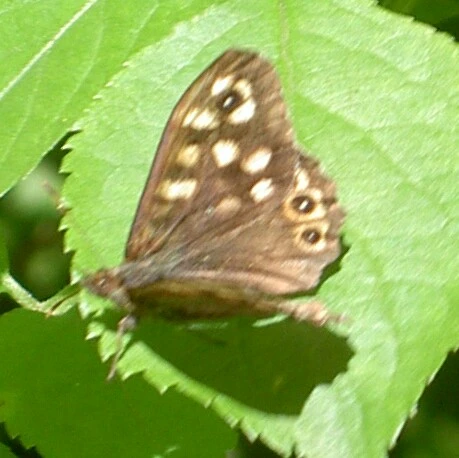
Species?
Pararge aegeria
